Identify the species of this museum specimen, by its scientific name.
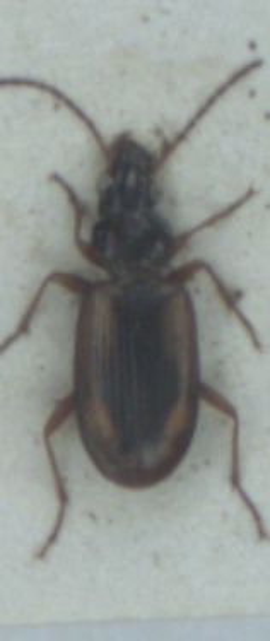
Bembidion maritimum
